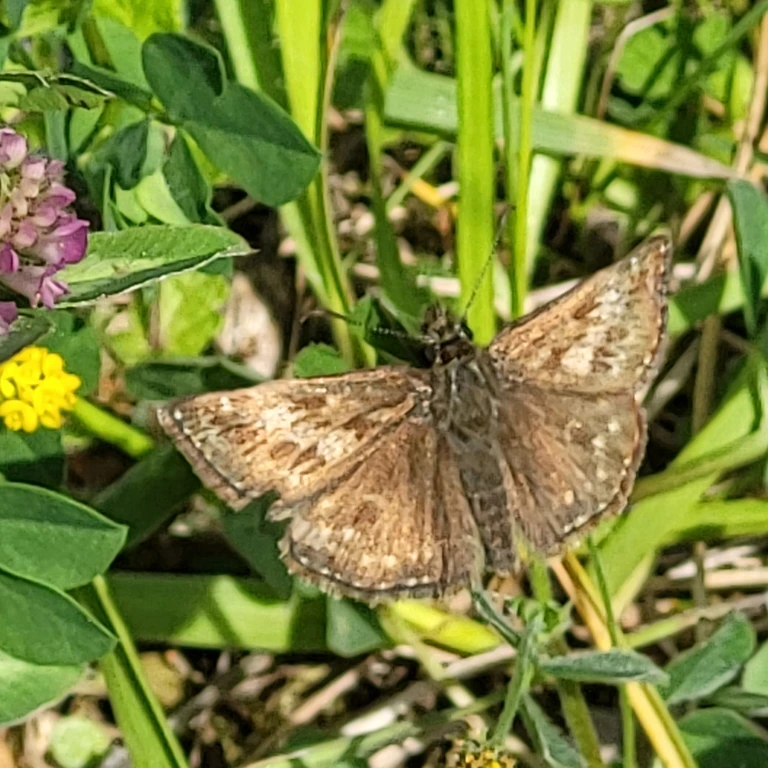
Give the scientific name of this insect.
Erynnis tages
